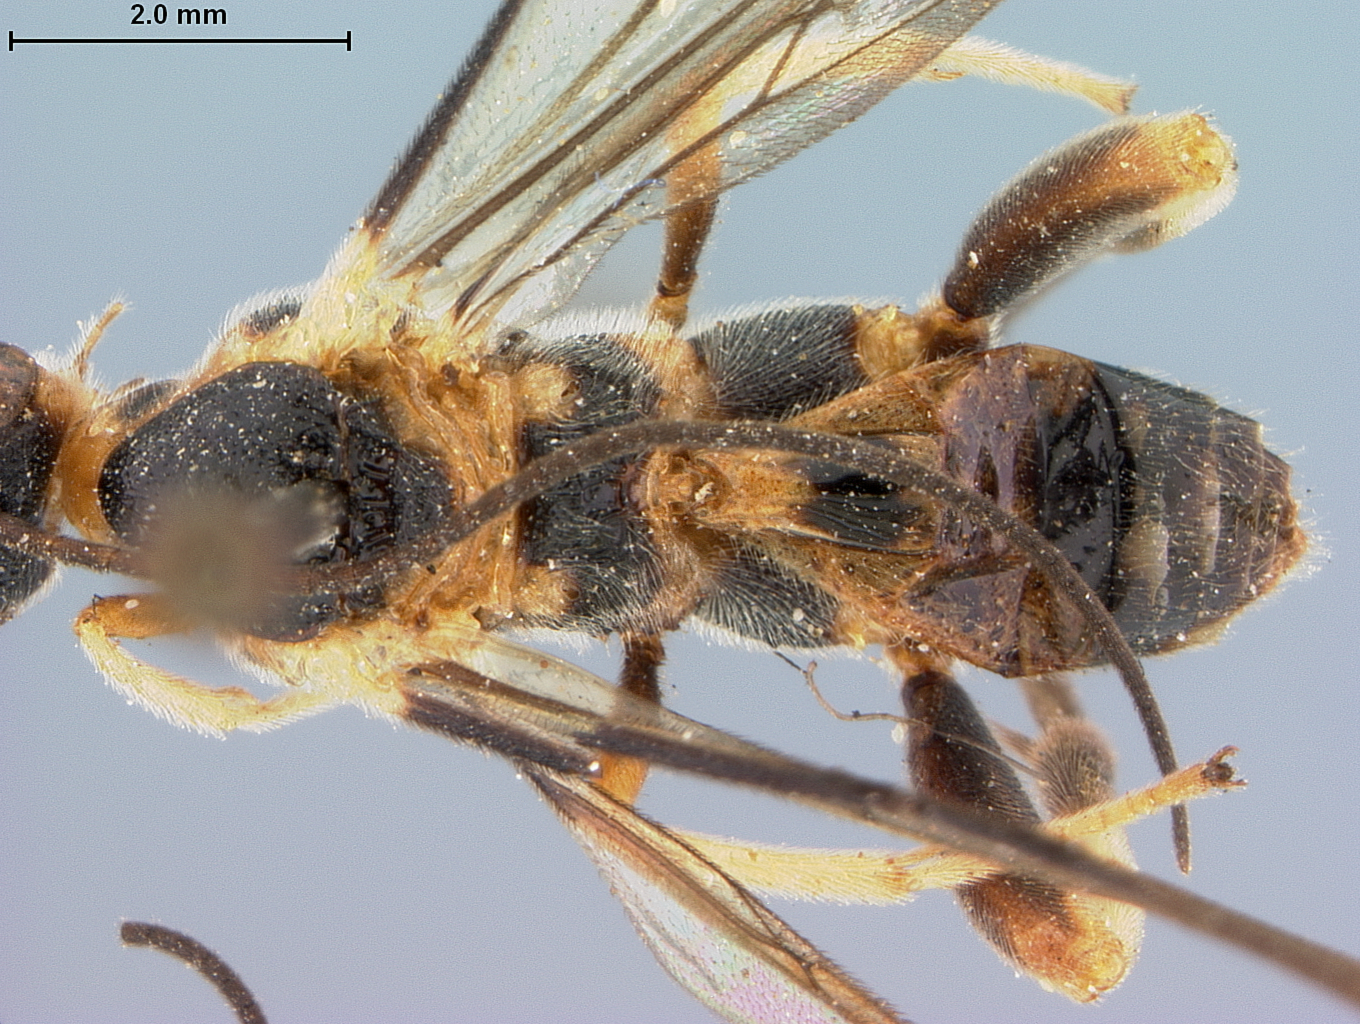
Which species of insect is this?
Euagthis crenata
